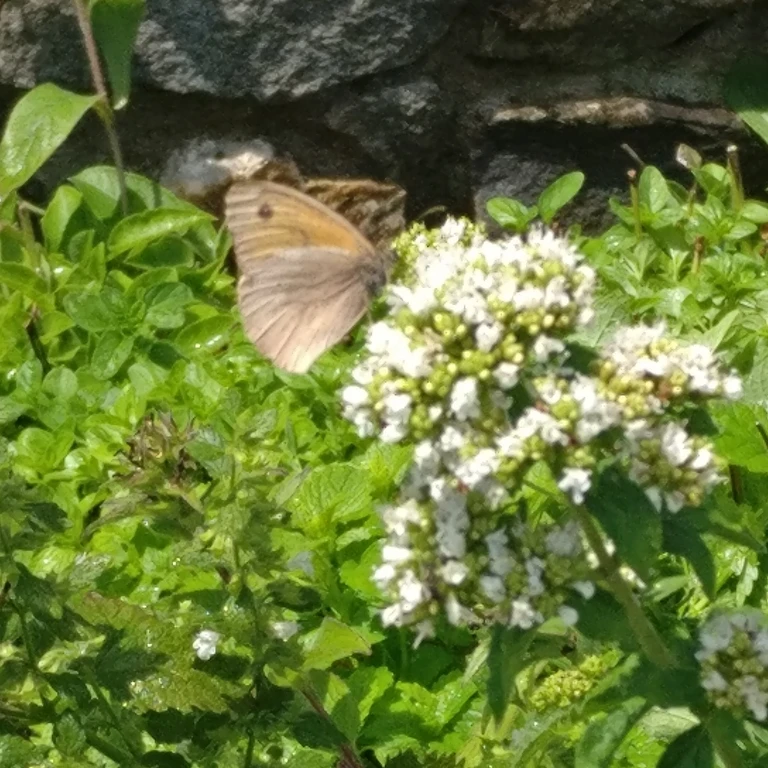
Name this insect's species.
Maniola jurtina
